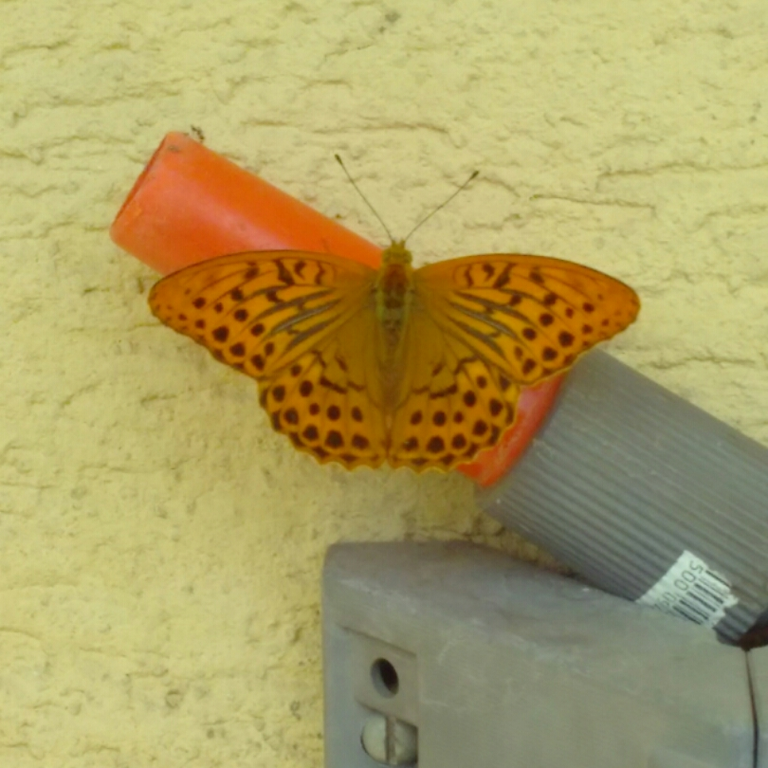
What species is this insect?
Argynnis paphia
